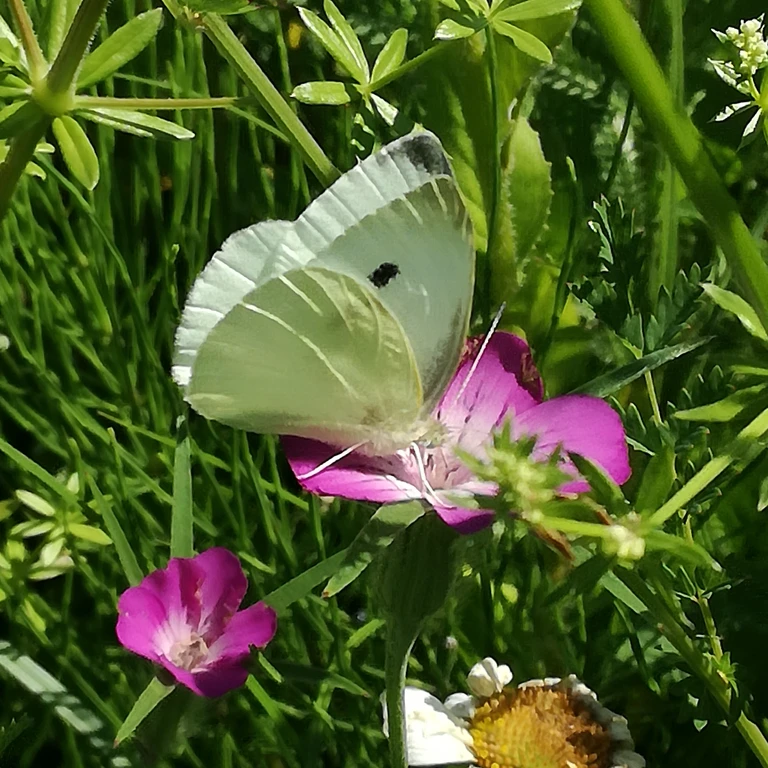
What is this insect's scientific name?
Pieris rapae
